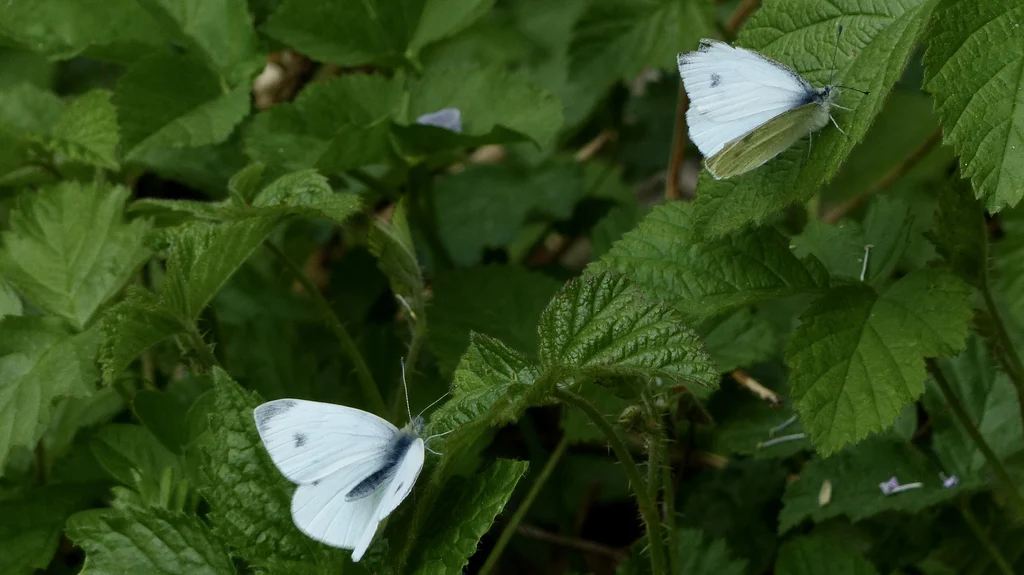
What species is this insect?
Pieris mannii
